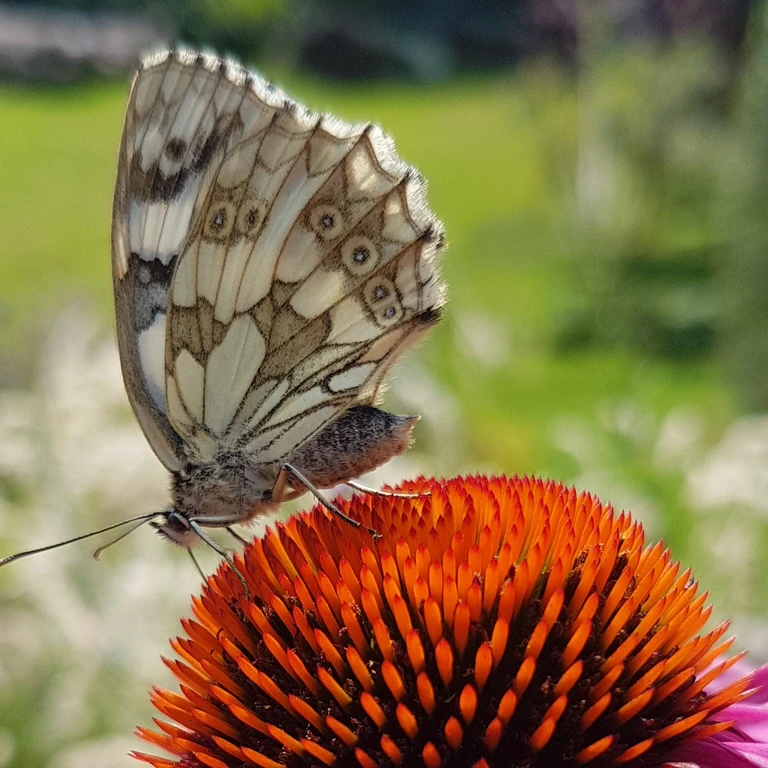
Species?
Melanargia galathea
